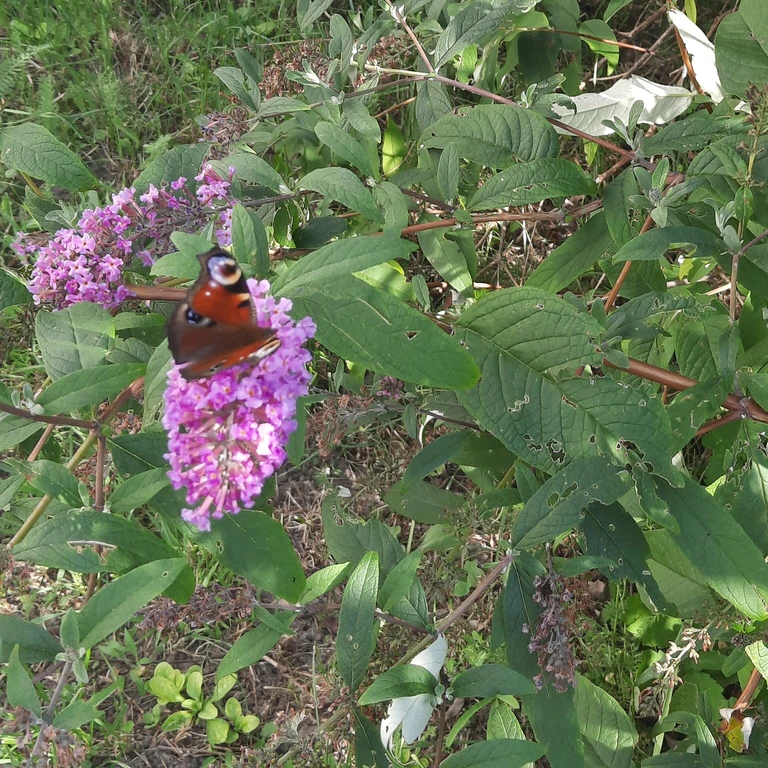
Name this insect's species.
Aglais io
